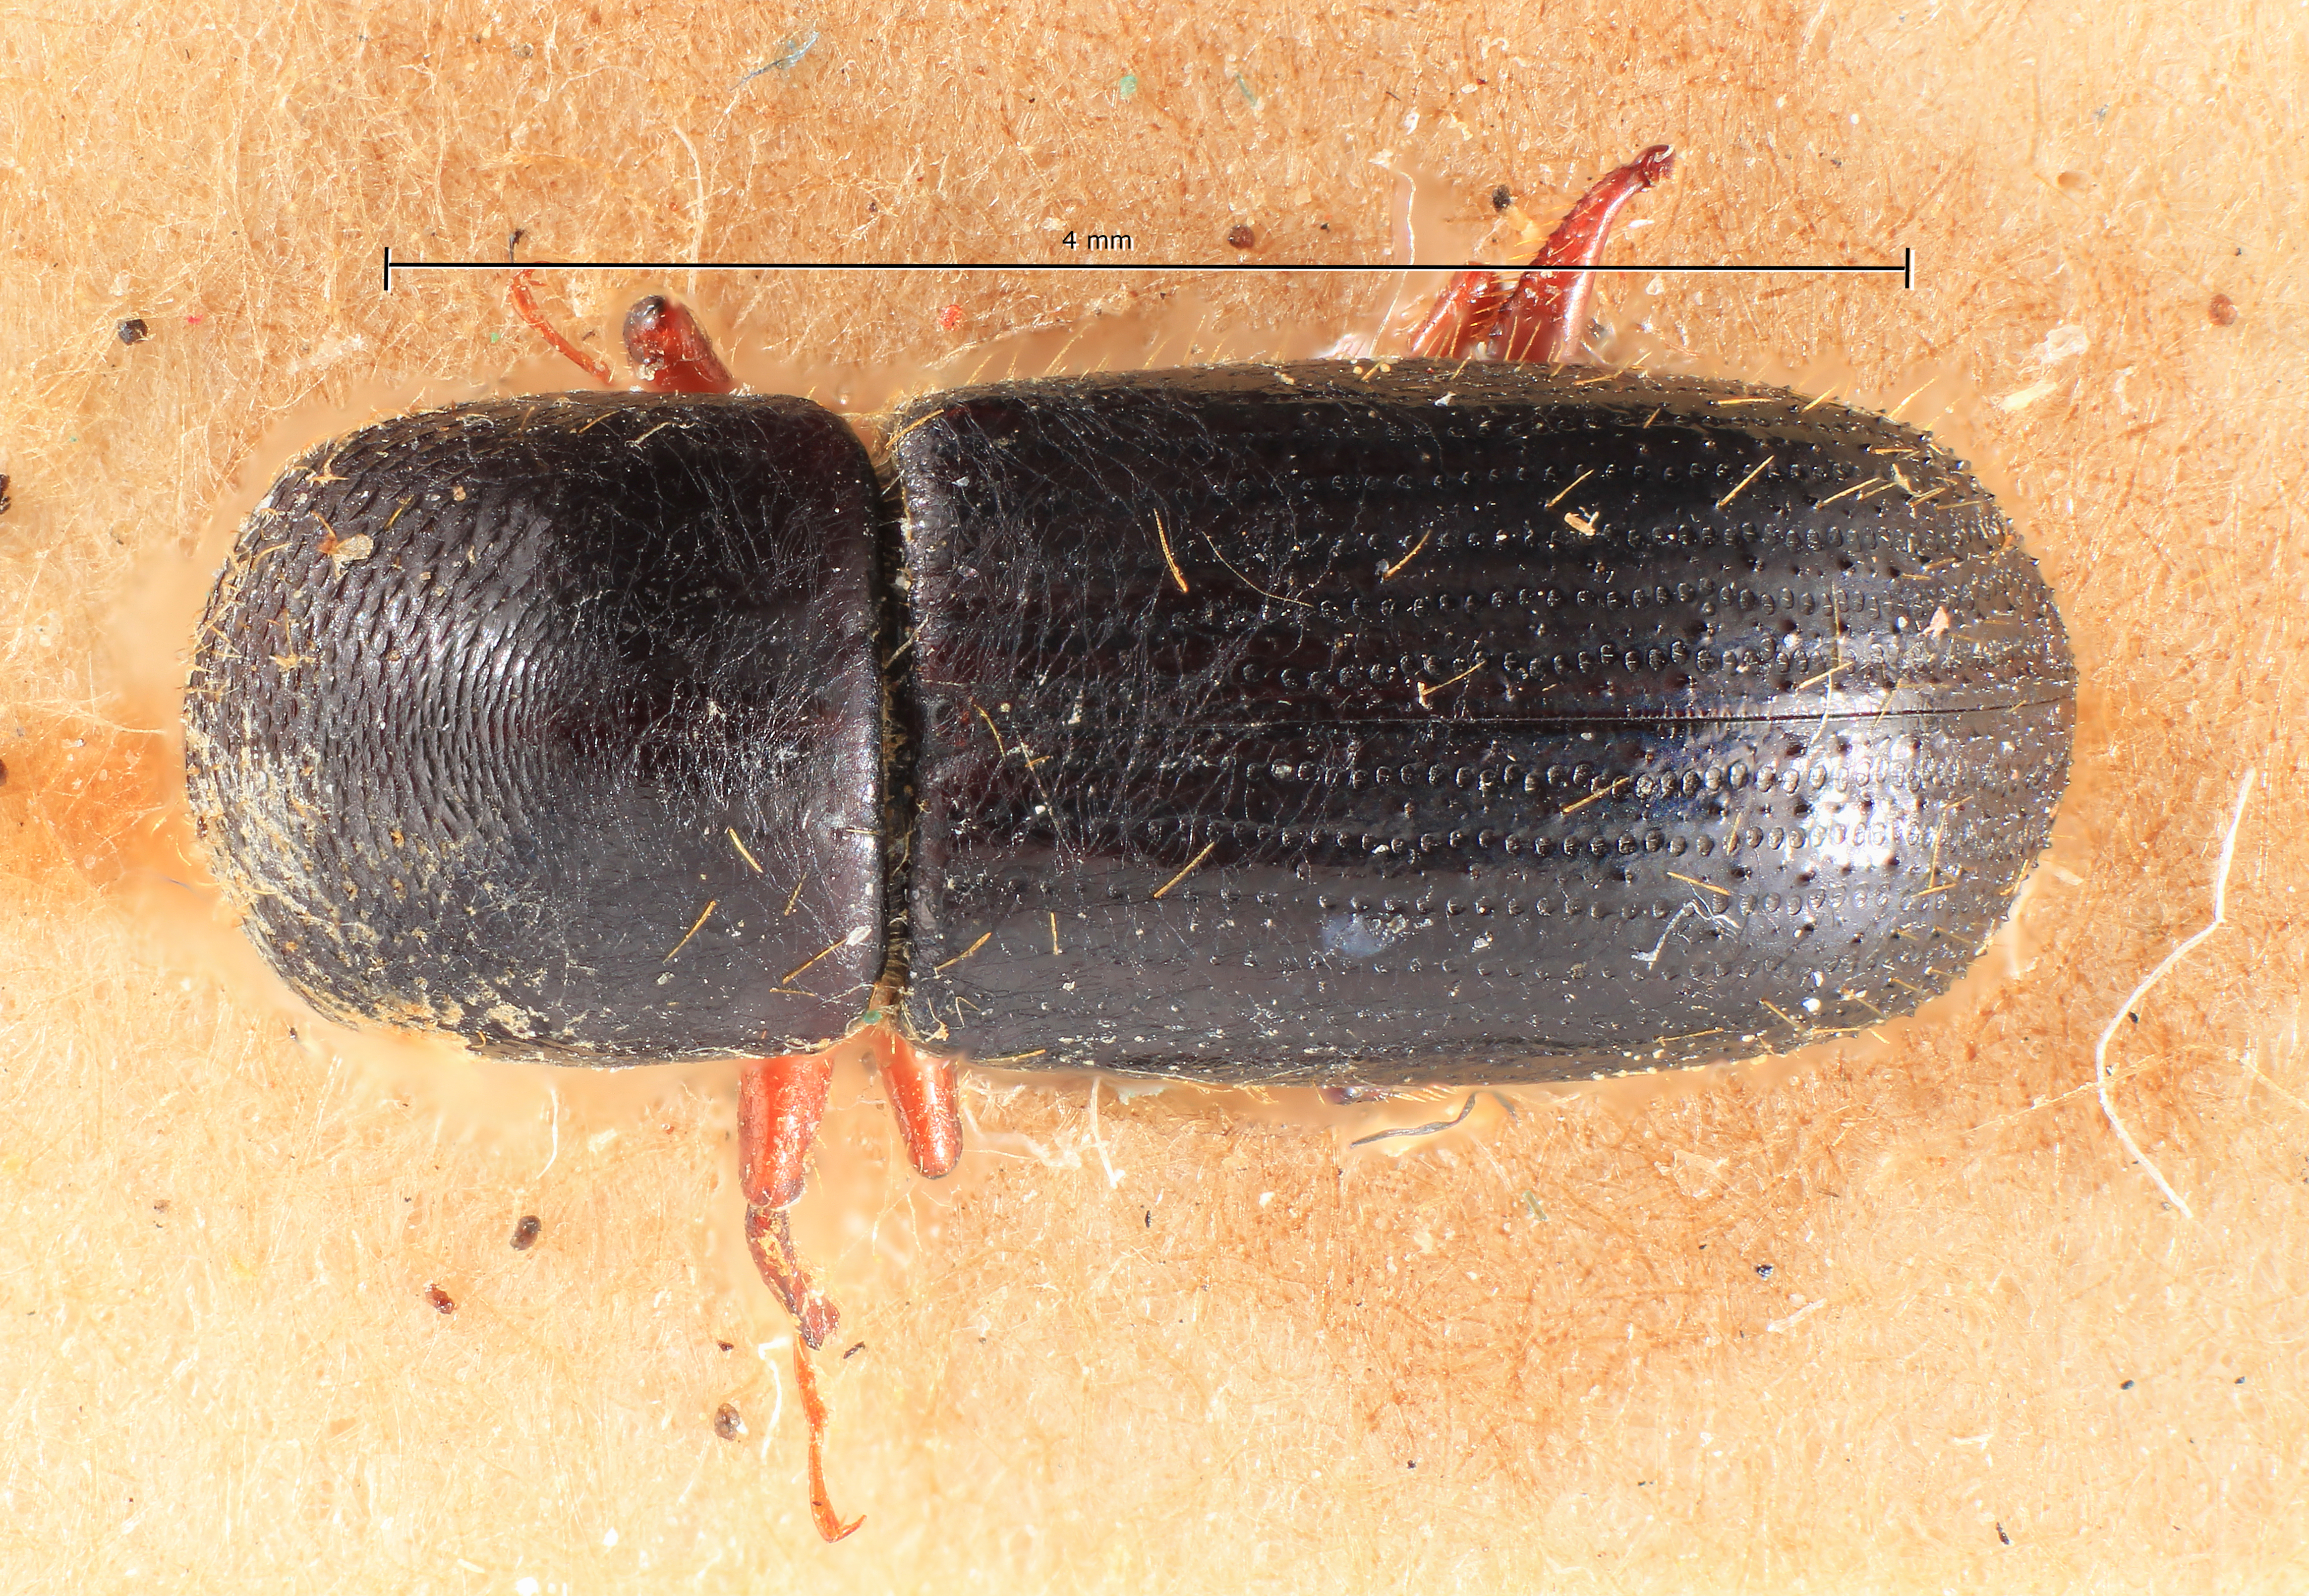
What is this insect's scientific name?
Xyleborus eichhoffi
